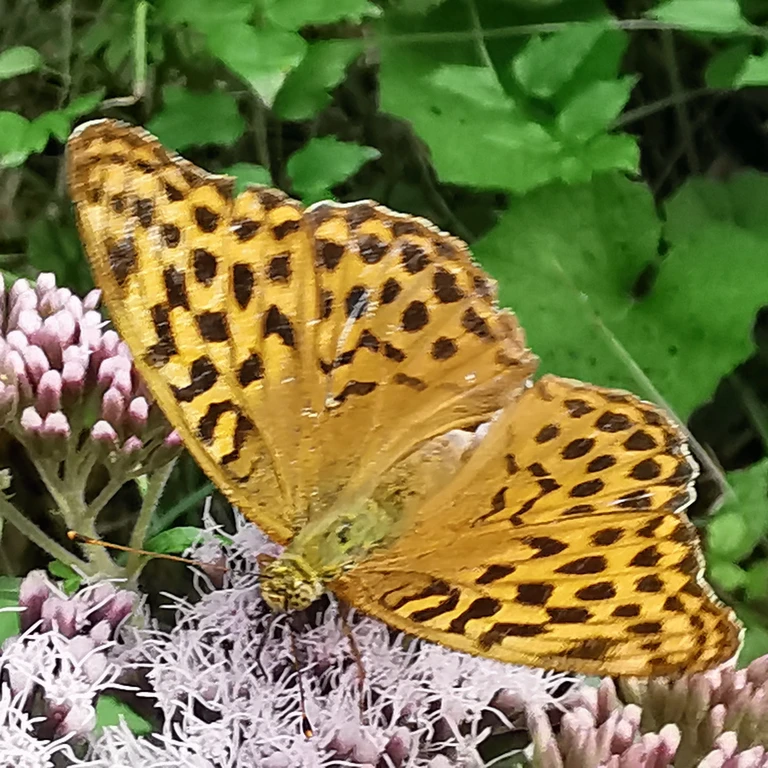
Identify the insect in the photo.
Argynnis paphia
